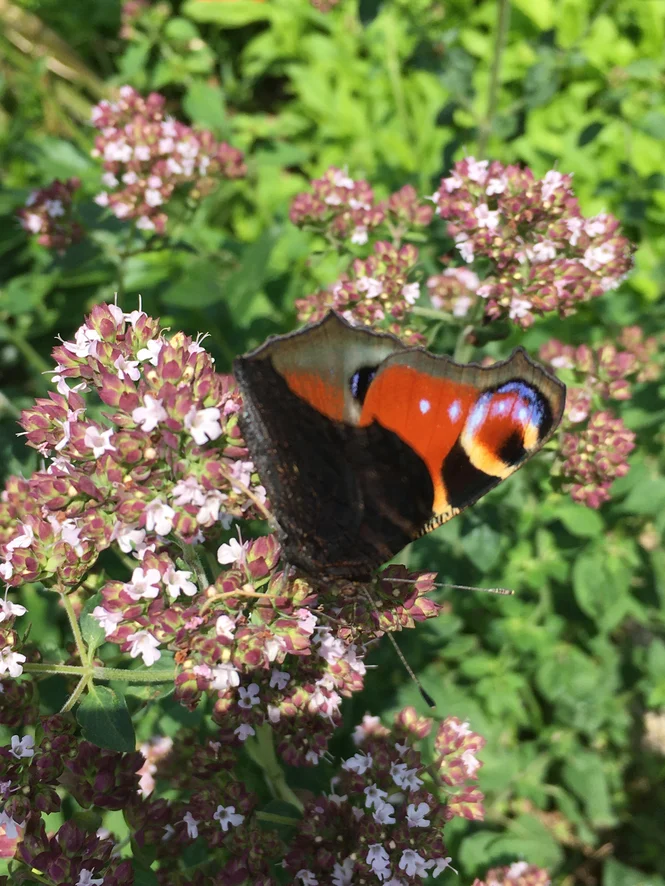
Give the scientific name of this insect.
Aglais io
